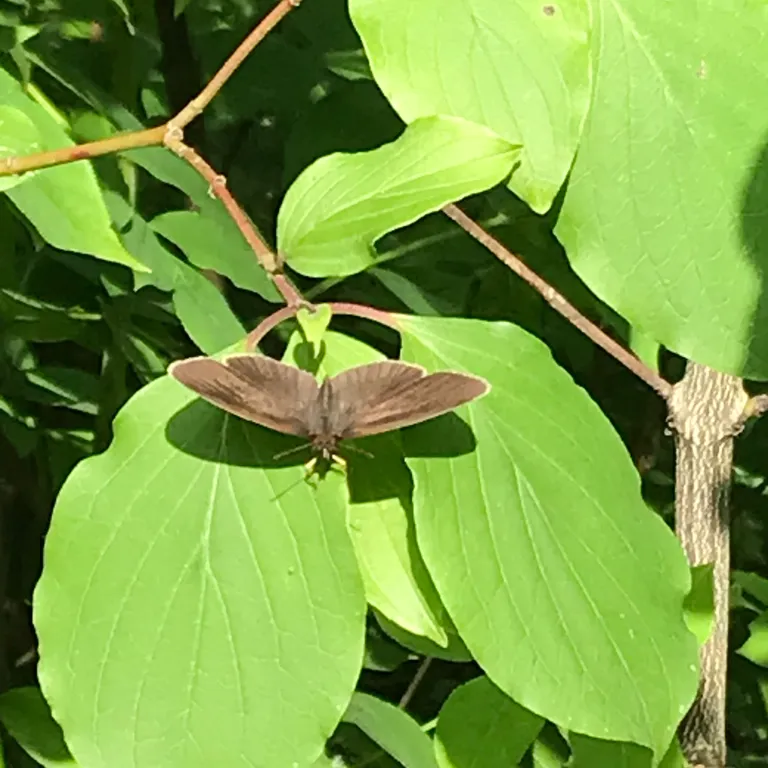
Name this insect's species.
Aphantopus hyperantus
